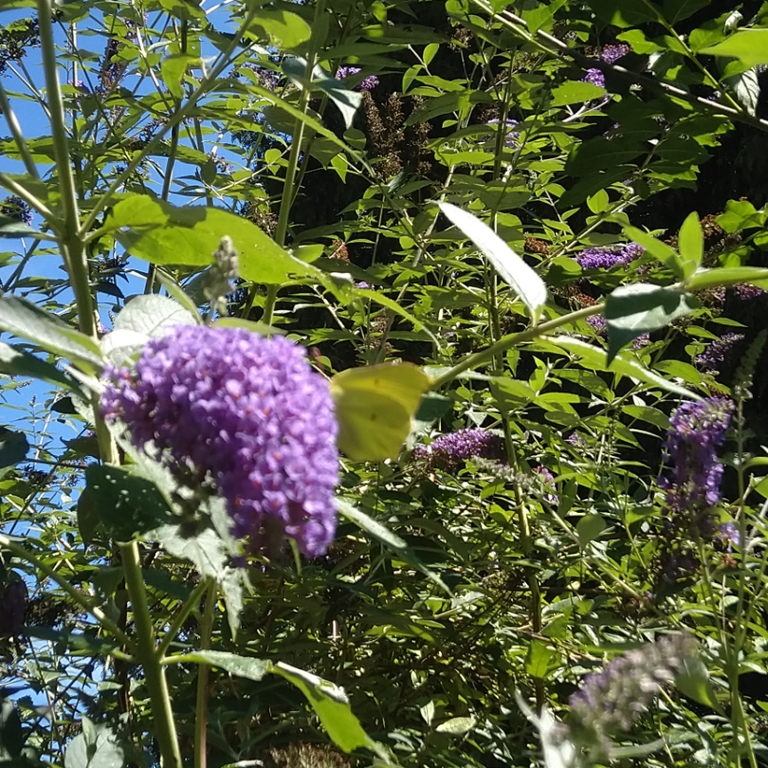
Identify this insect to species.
Gonepteryx rhamni
